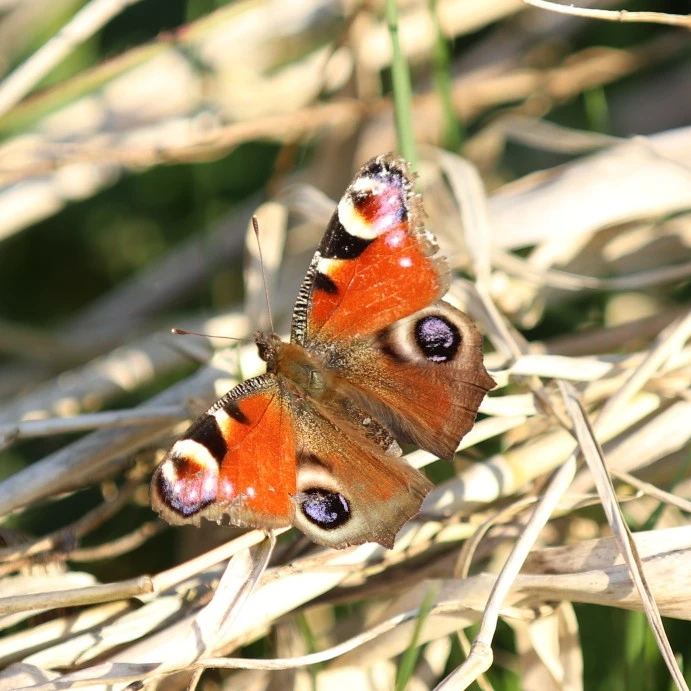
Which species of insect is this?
Aglais io
